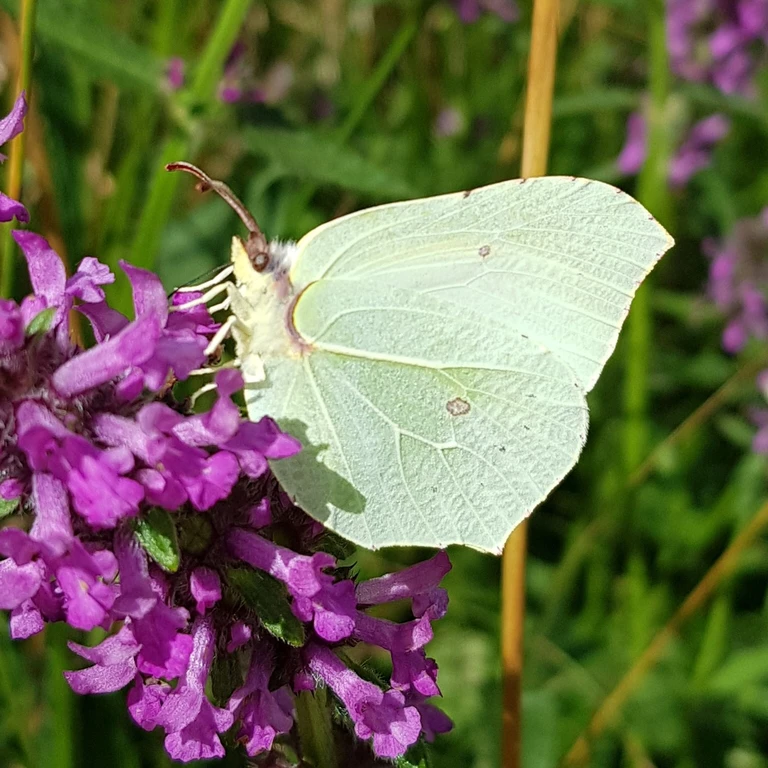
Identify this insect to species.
Gonepteryx rhamni
